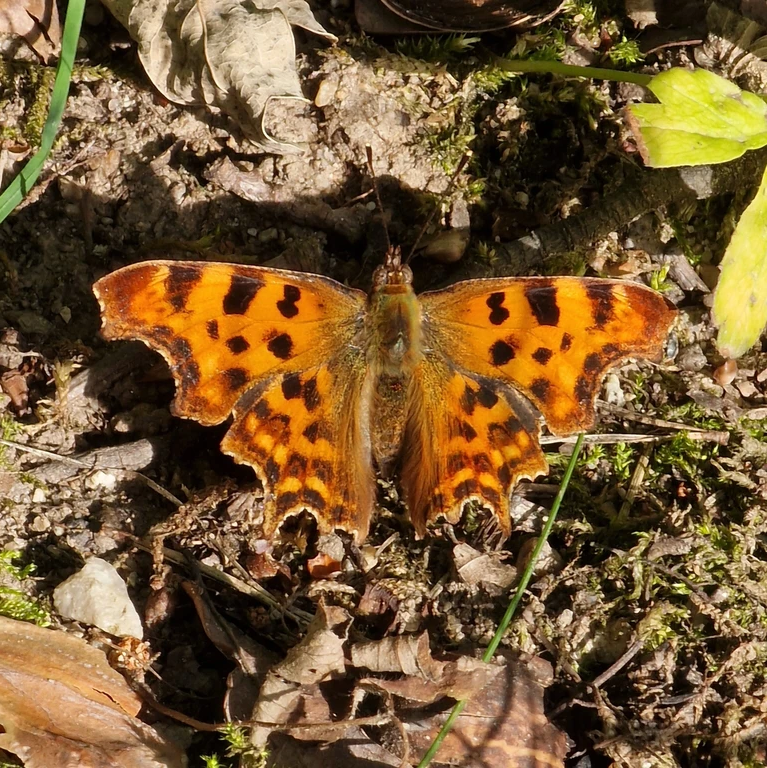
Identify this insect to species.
Polygonia c-album
